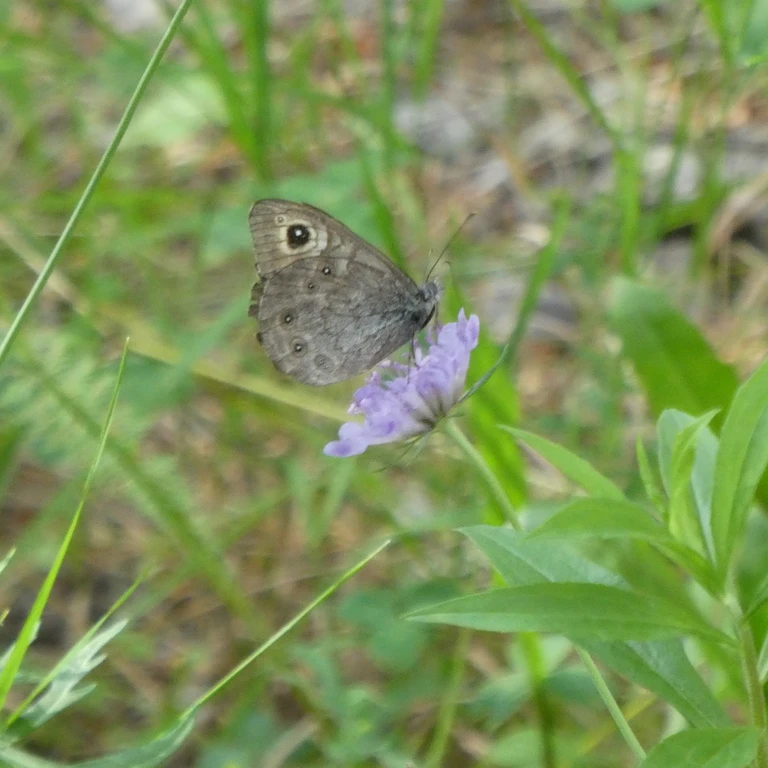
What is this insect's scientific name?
Lasiommata maera (also Pararge maera)
